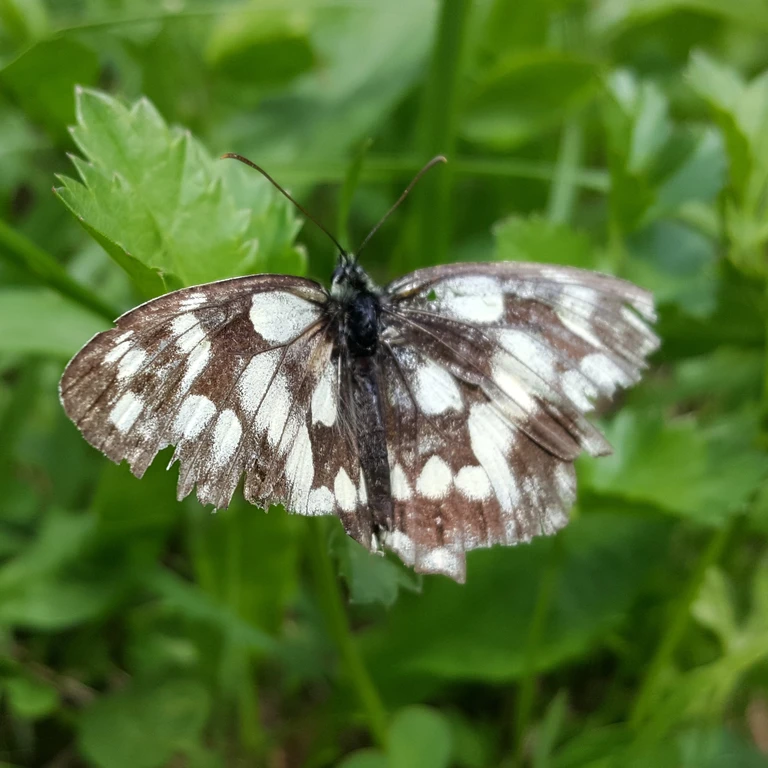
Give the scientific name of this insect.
Melanargia galathea
